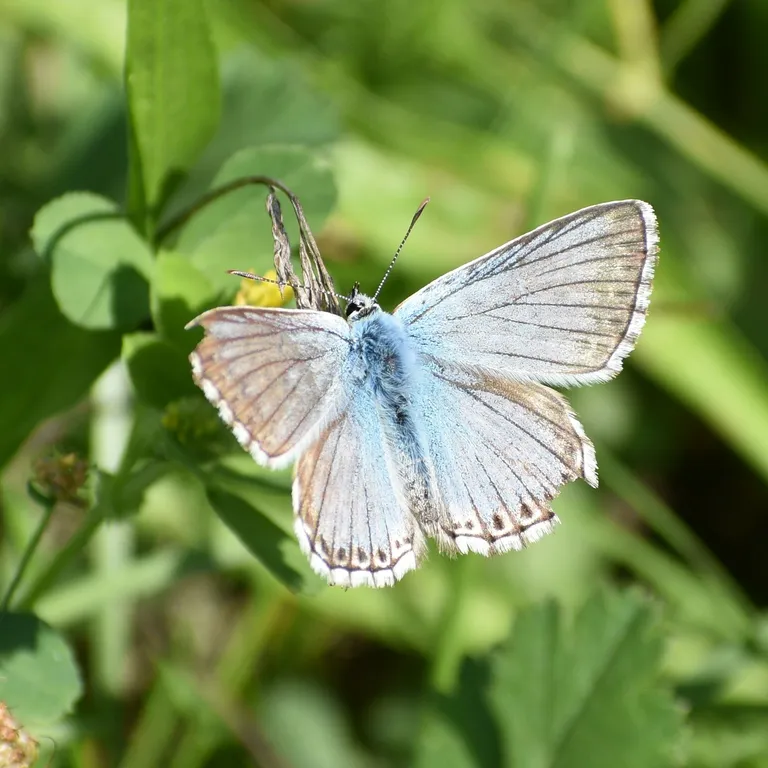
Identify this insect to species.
Lysandra coridon
